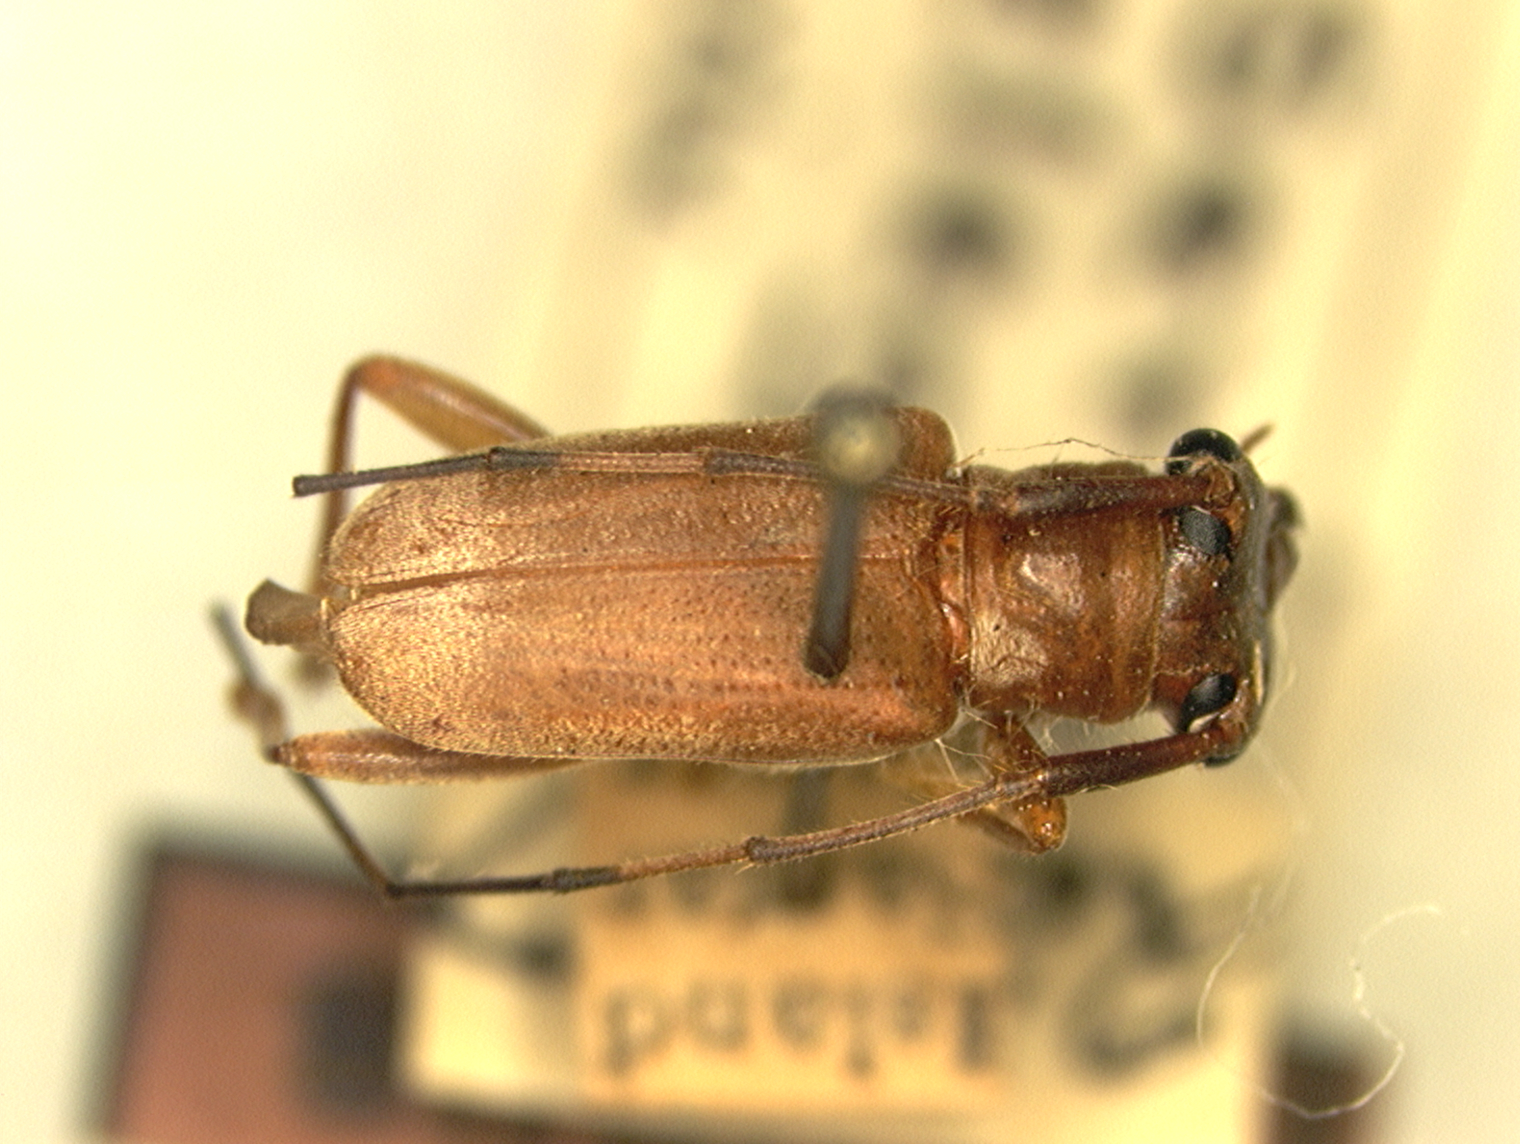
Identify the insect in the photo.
Serixia elegans
